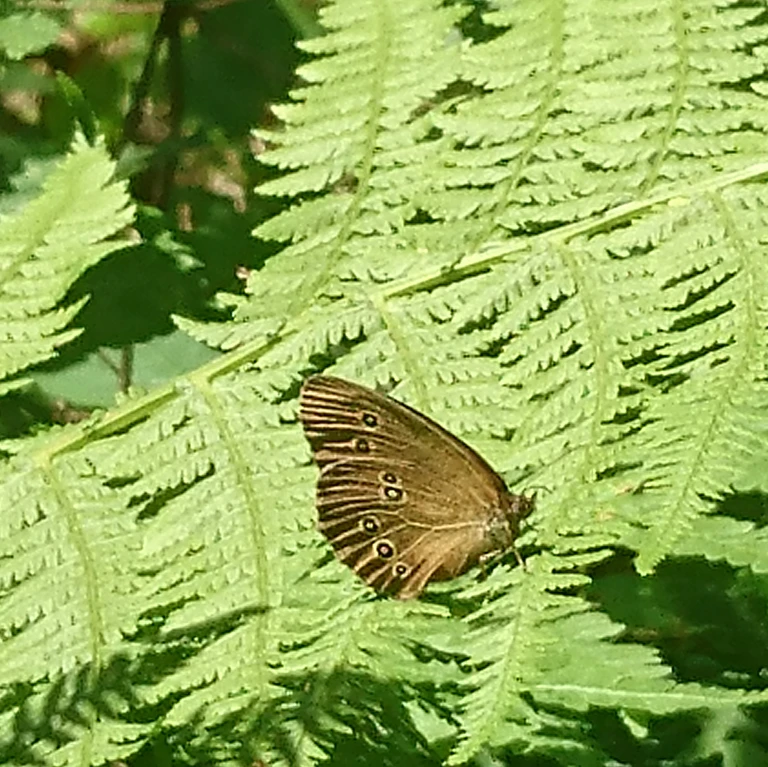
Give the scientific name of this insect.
Aphantopus hyperantus
